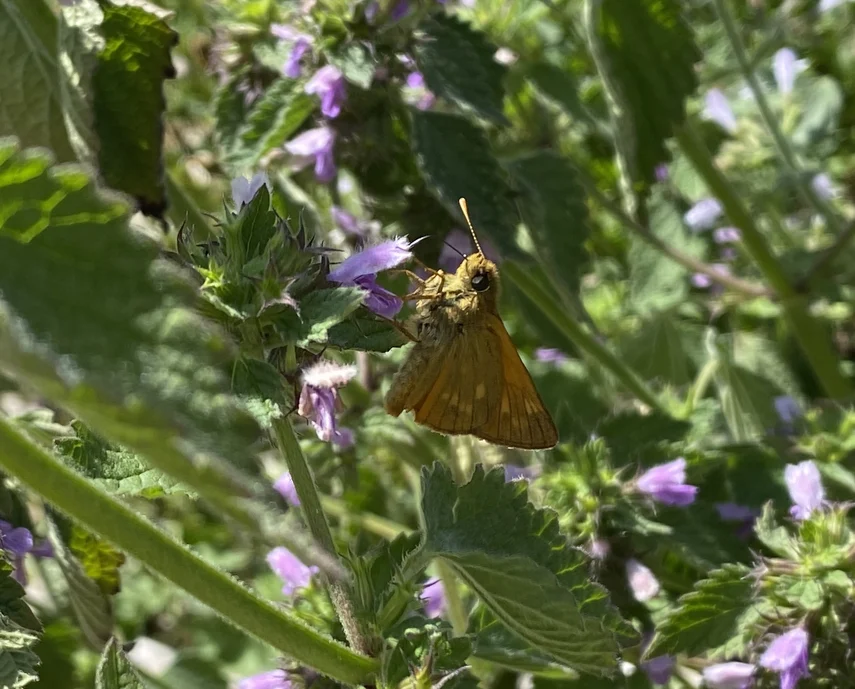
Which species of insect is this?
Ochlodes sylvanus (also Ochlodes venata)
